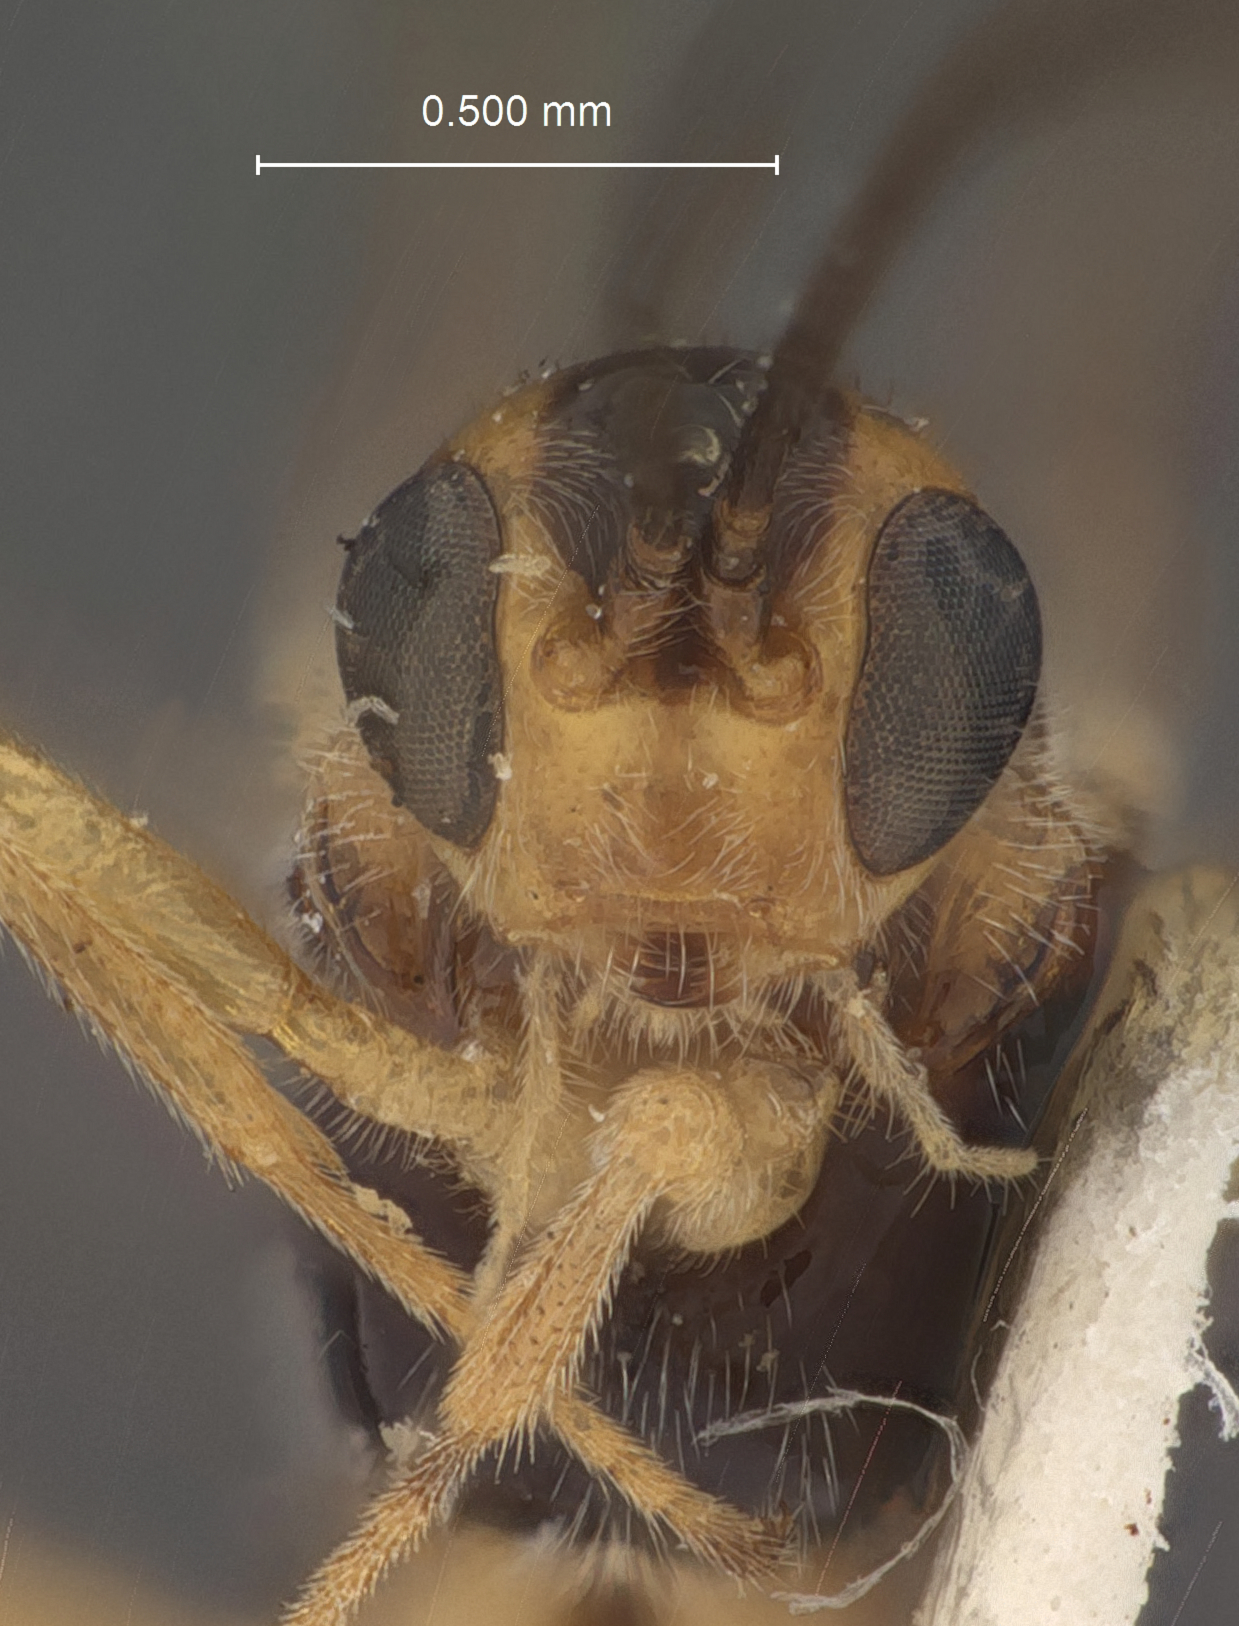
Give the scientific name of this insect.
Microbracon laemosacci
